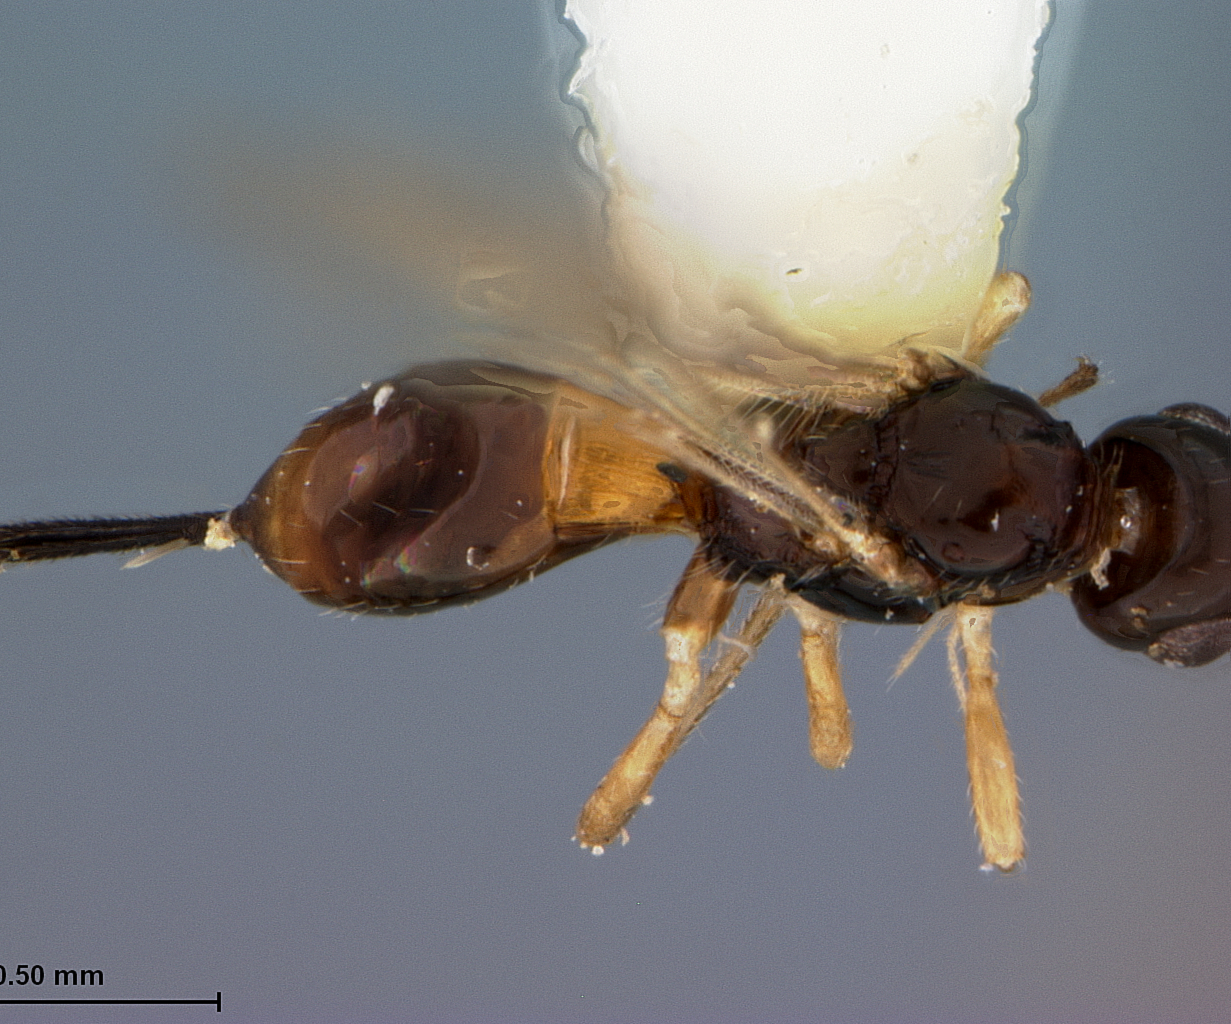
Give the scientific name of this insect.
Ecphylus costaricensis
